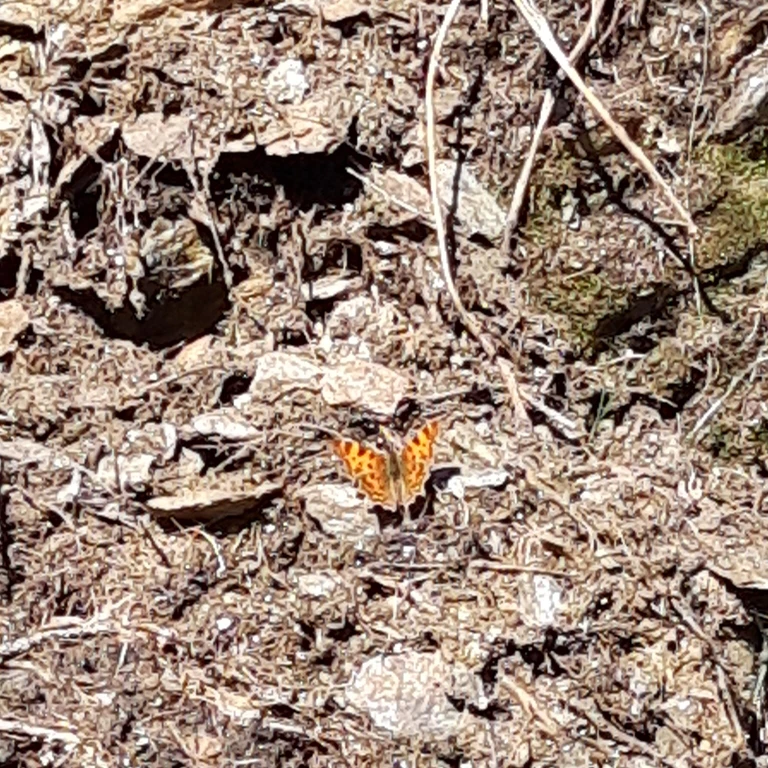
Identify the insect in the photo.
Polygonia c-album
